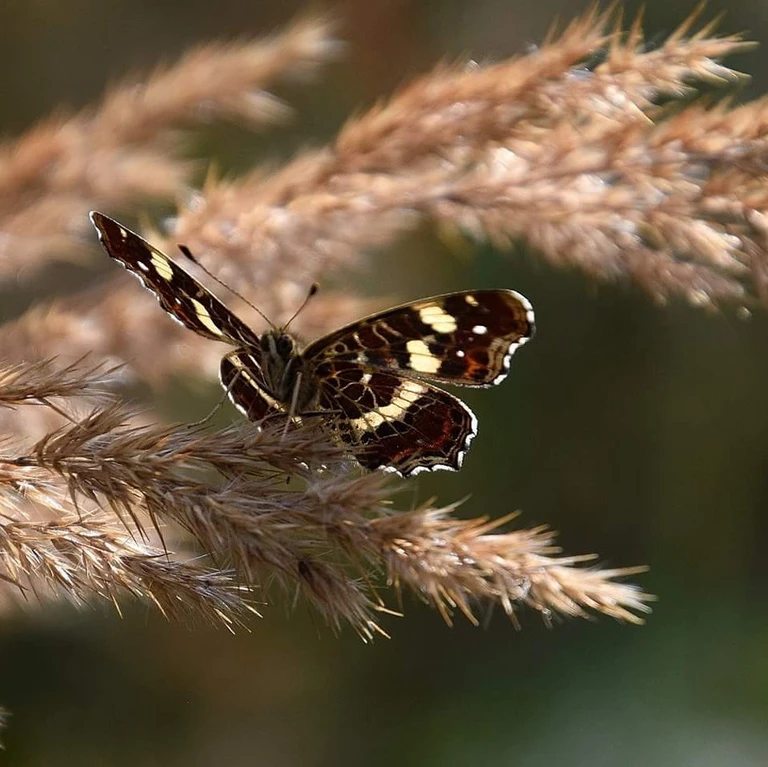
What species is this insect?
Araschnia levana
